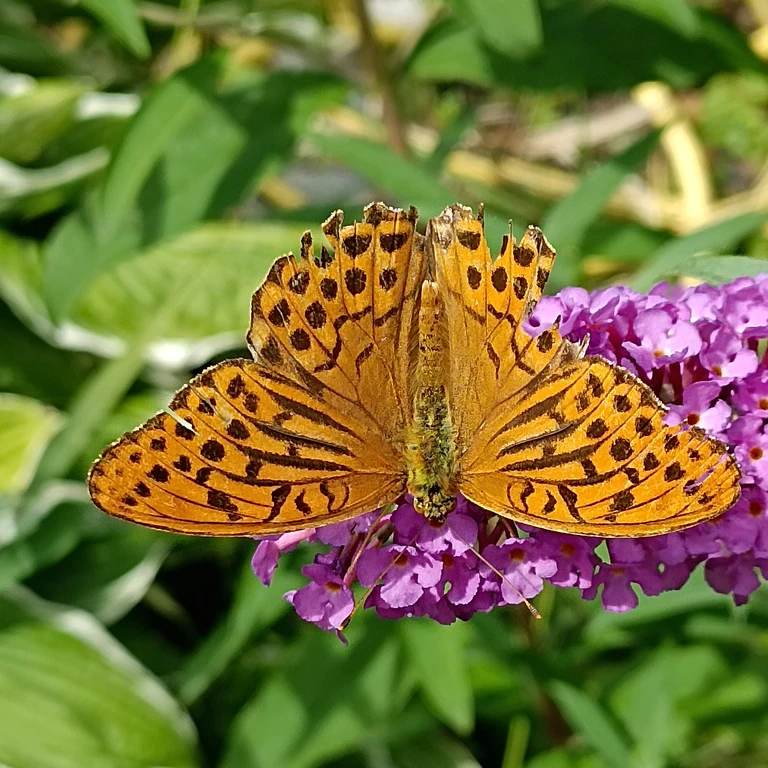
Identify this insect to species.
Argynnis paphia
